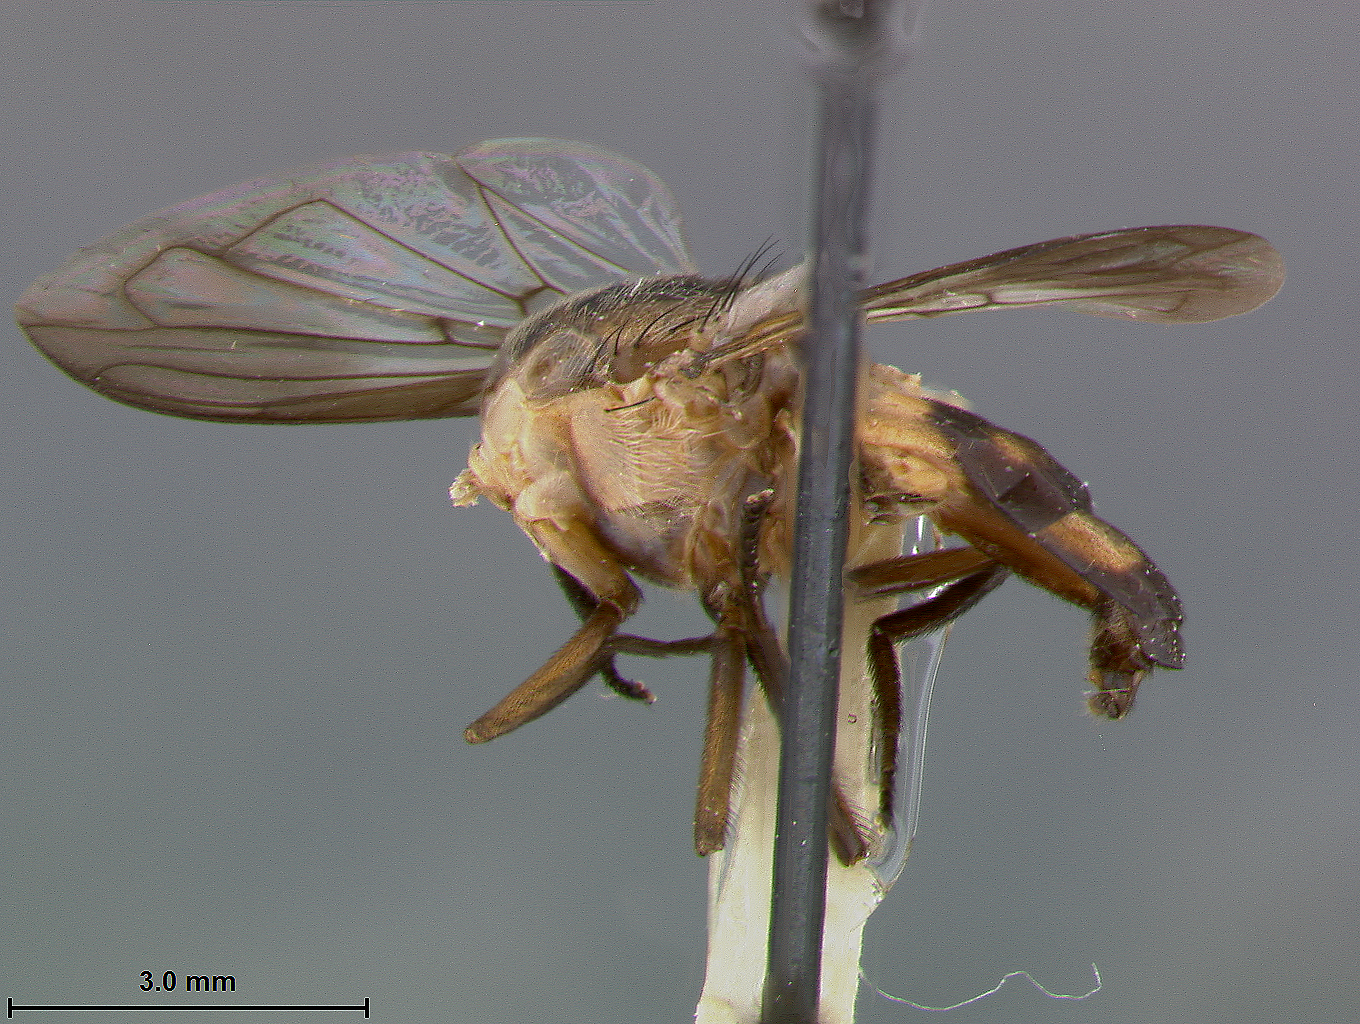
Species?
Volucella cubomaculata
